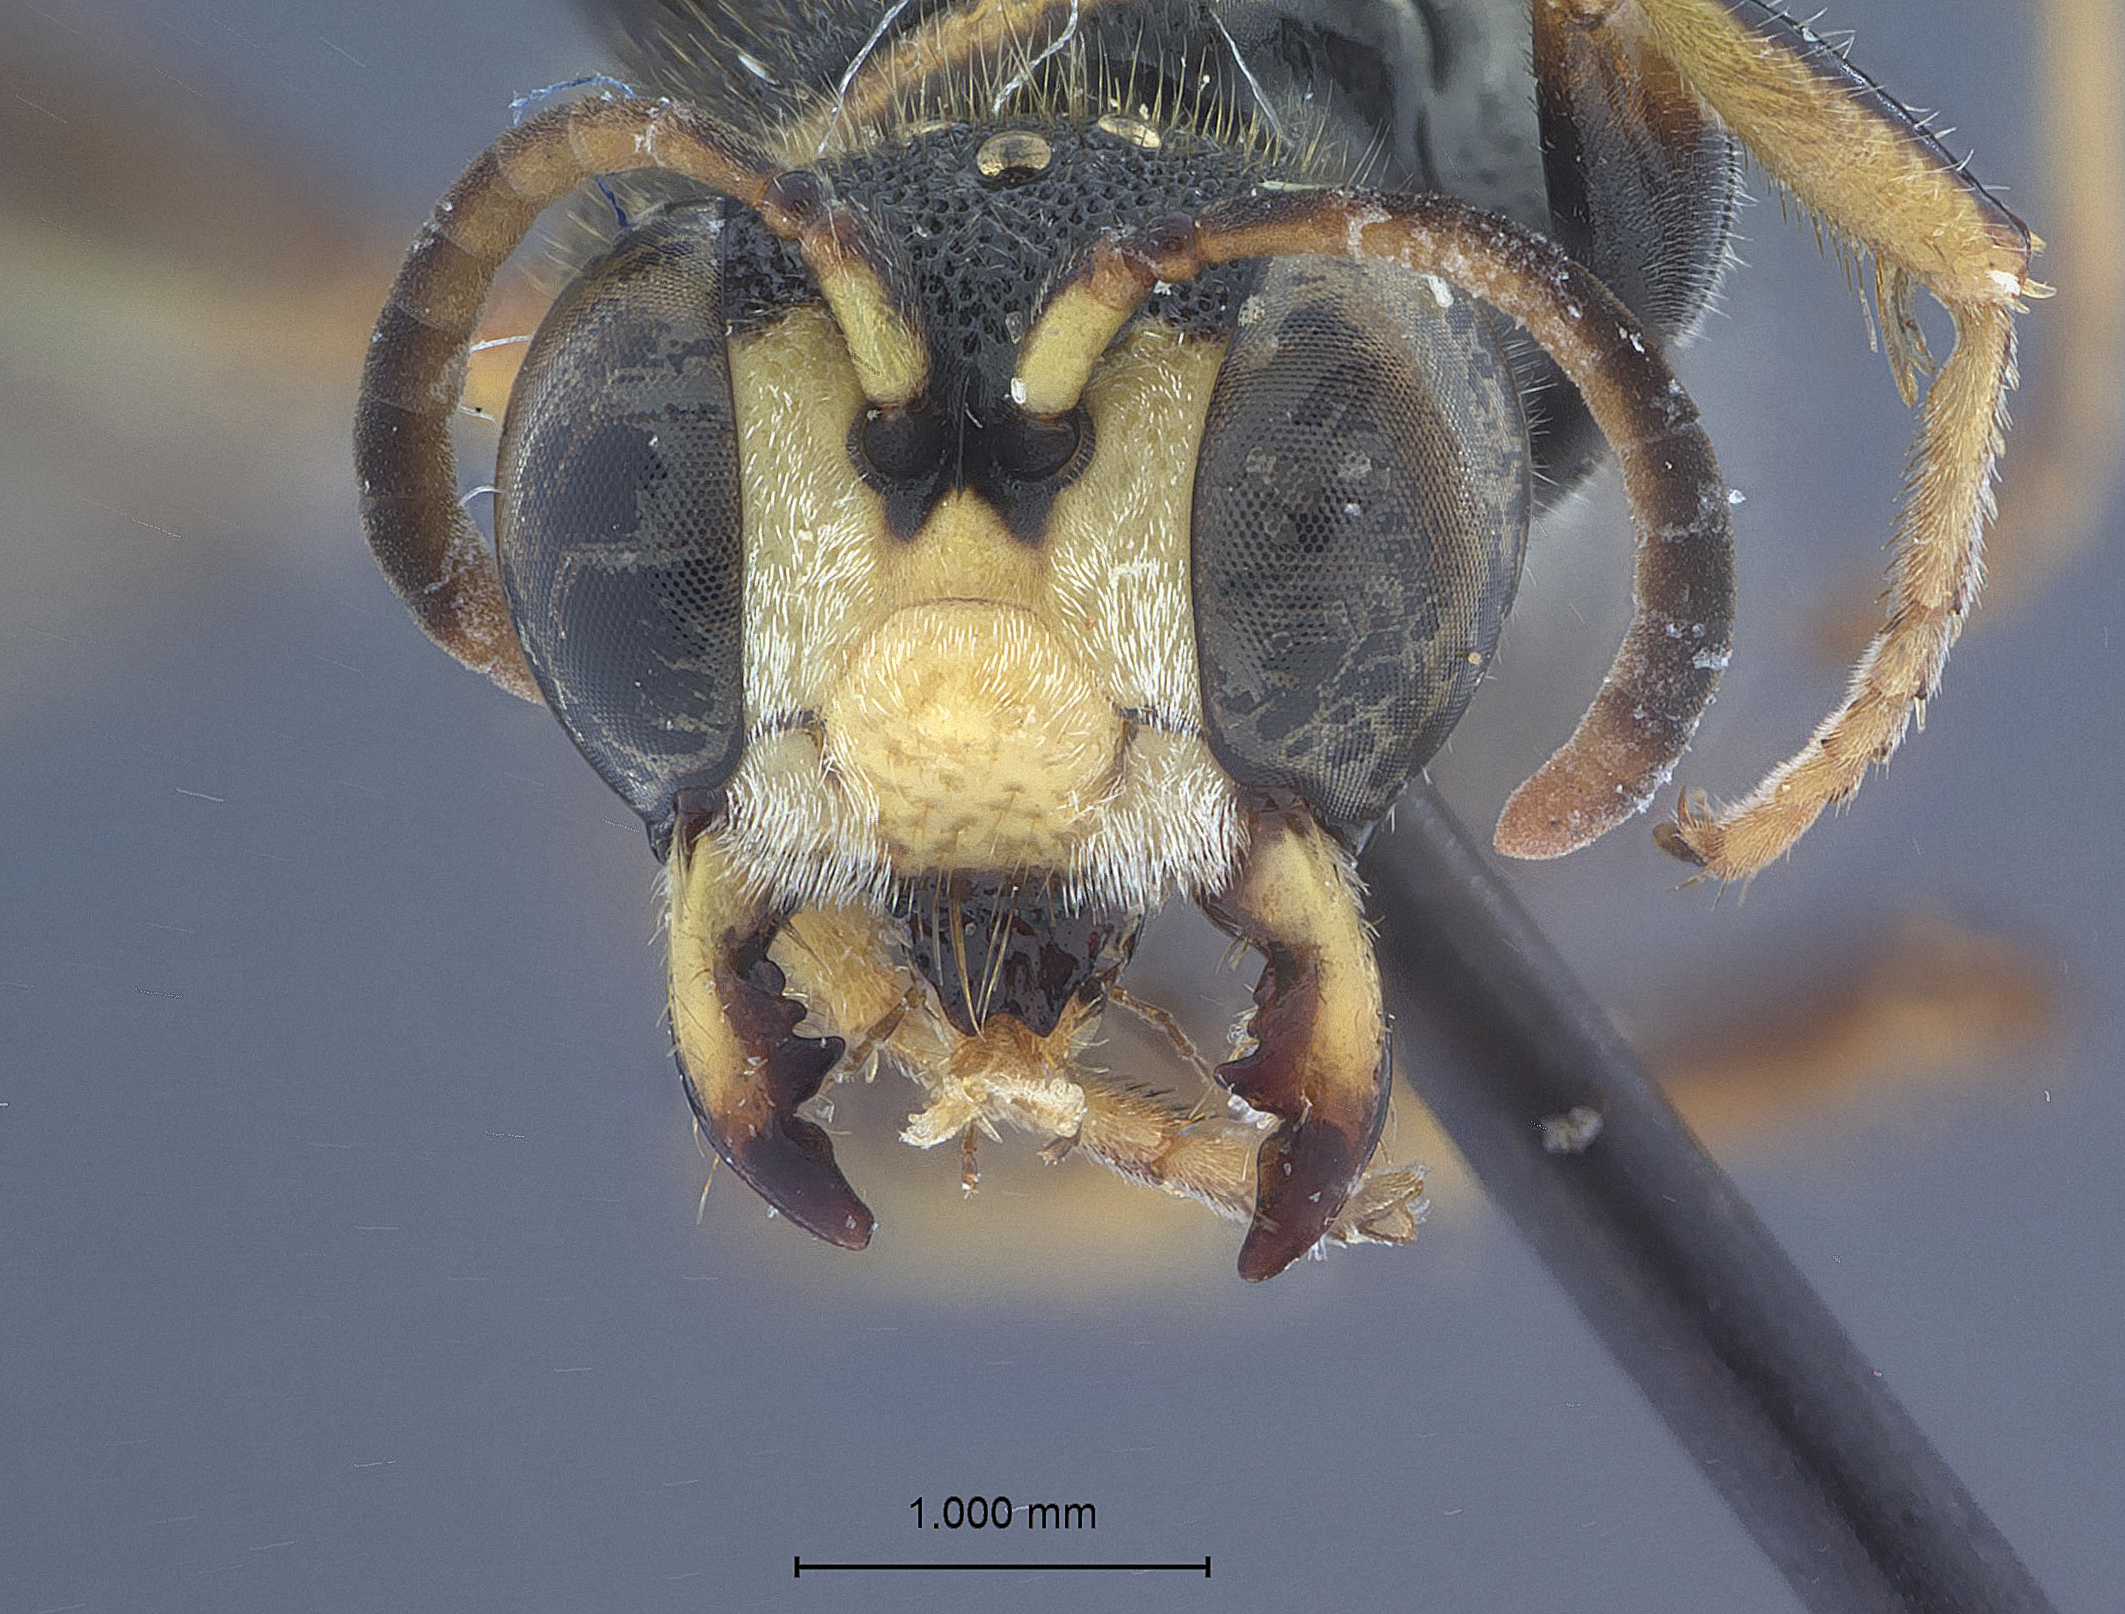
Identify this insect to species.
Cerceris insolita
